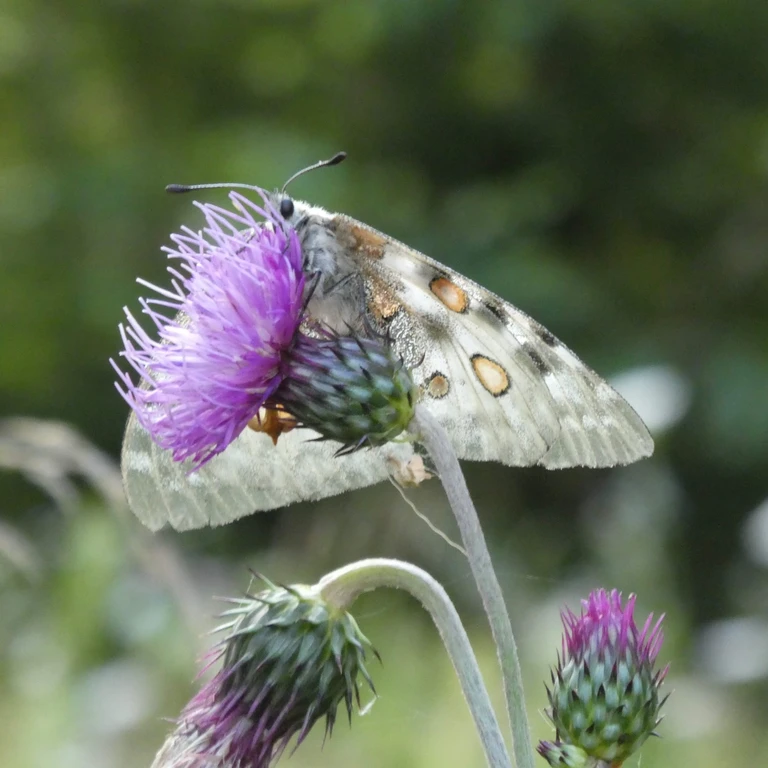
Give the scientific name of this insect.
Parnassius apollo
